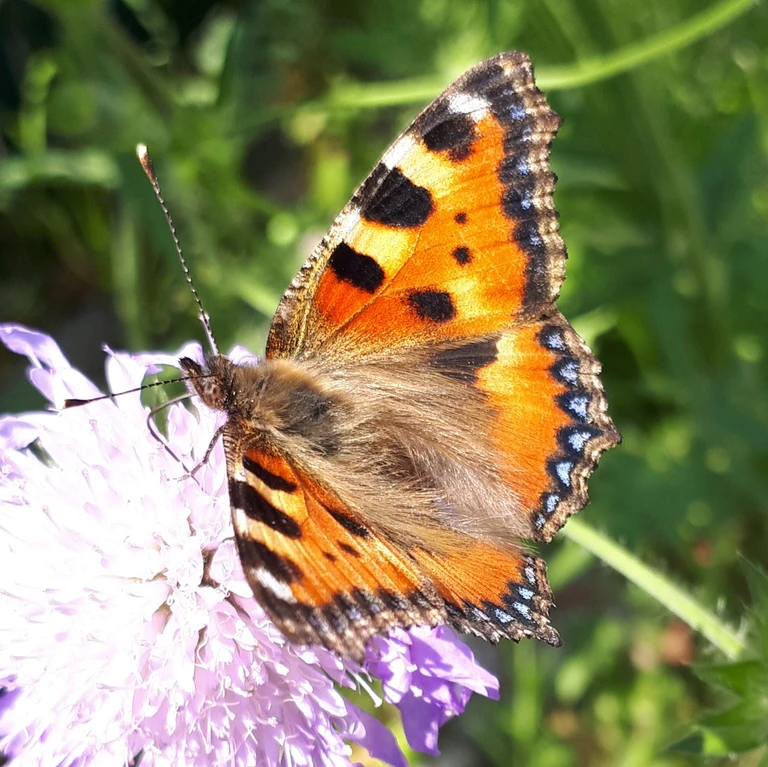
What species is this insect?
Aglais urticae
